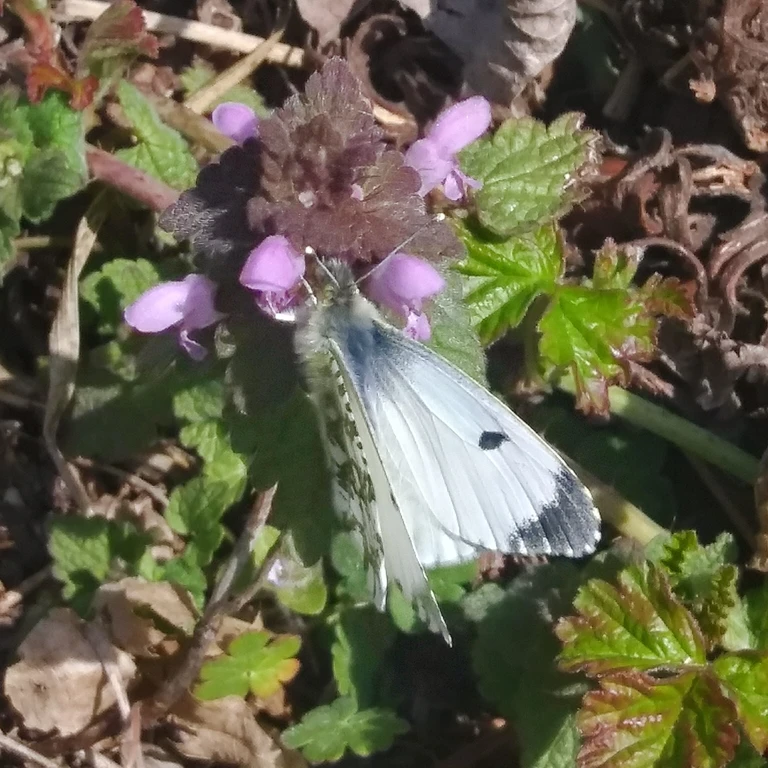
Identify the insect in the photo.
Anthocharis cardamines
